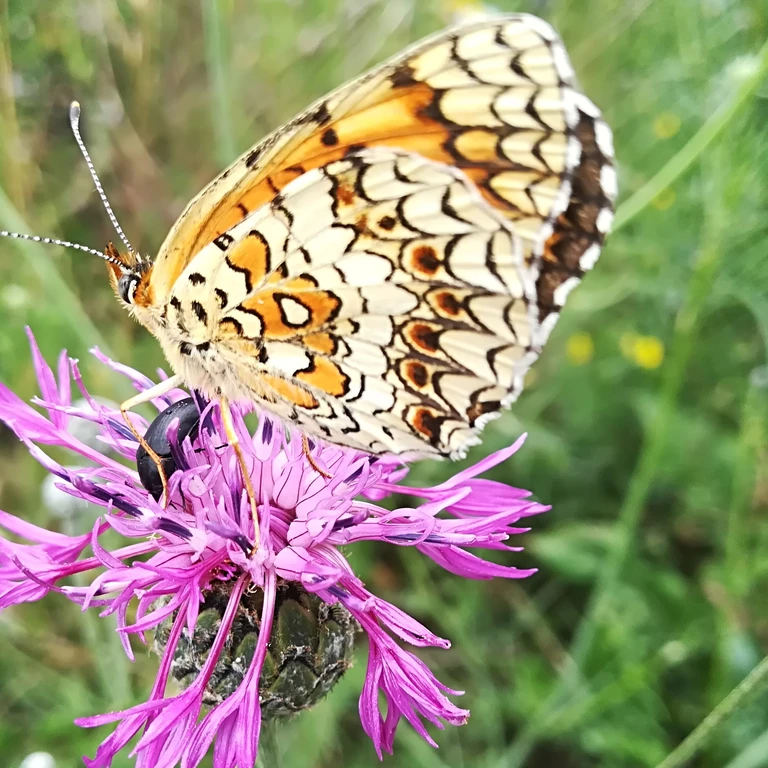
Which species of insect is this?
Melitaea phoebe
